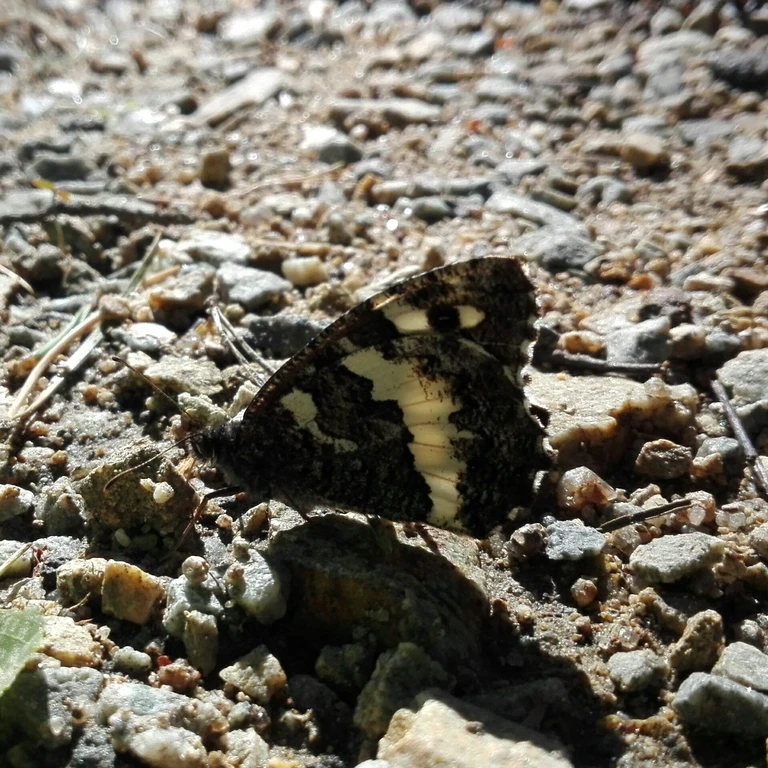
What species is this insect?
Brintesia circe
